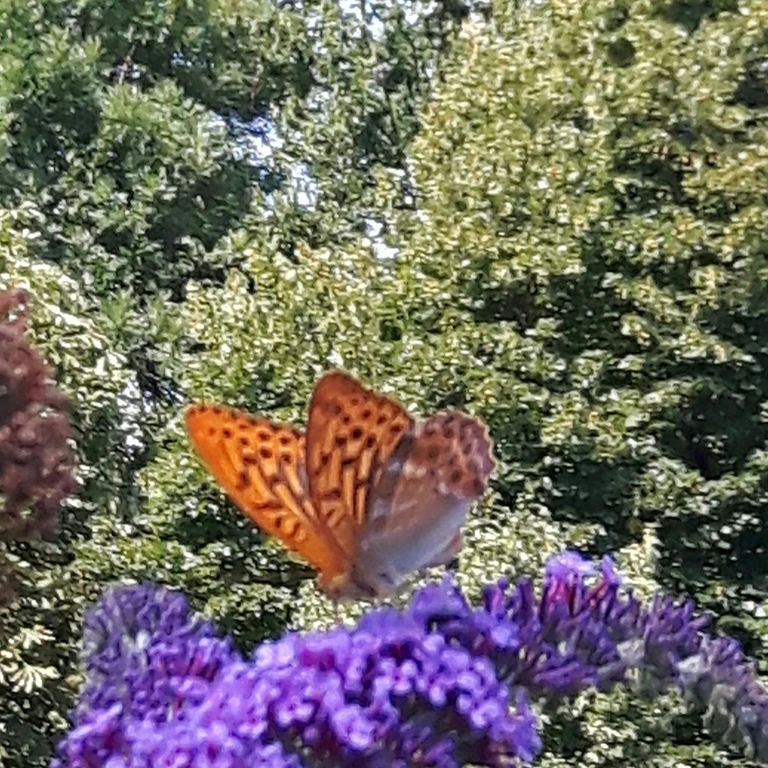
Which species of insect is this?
Argynnis paphia
